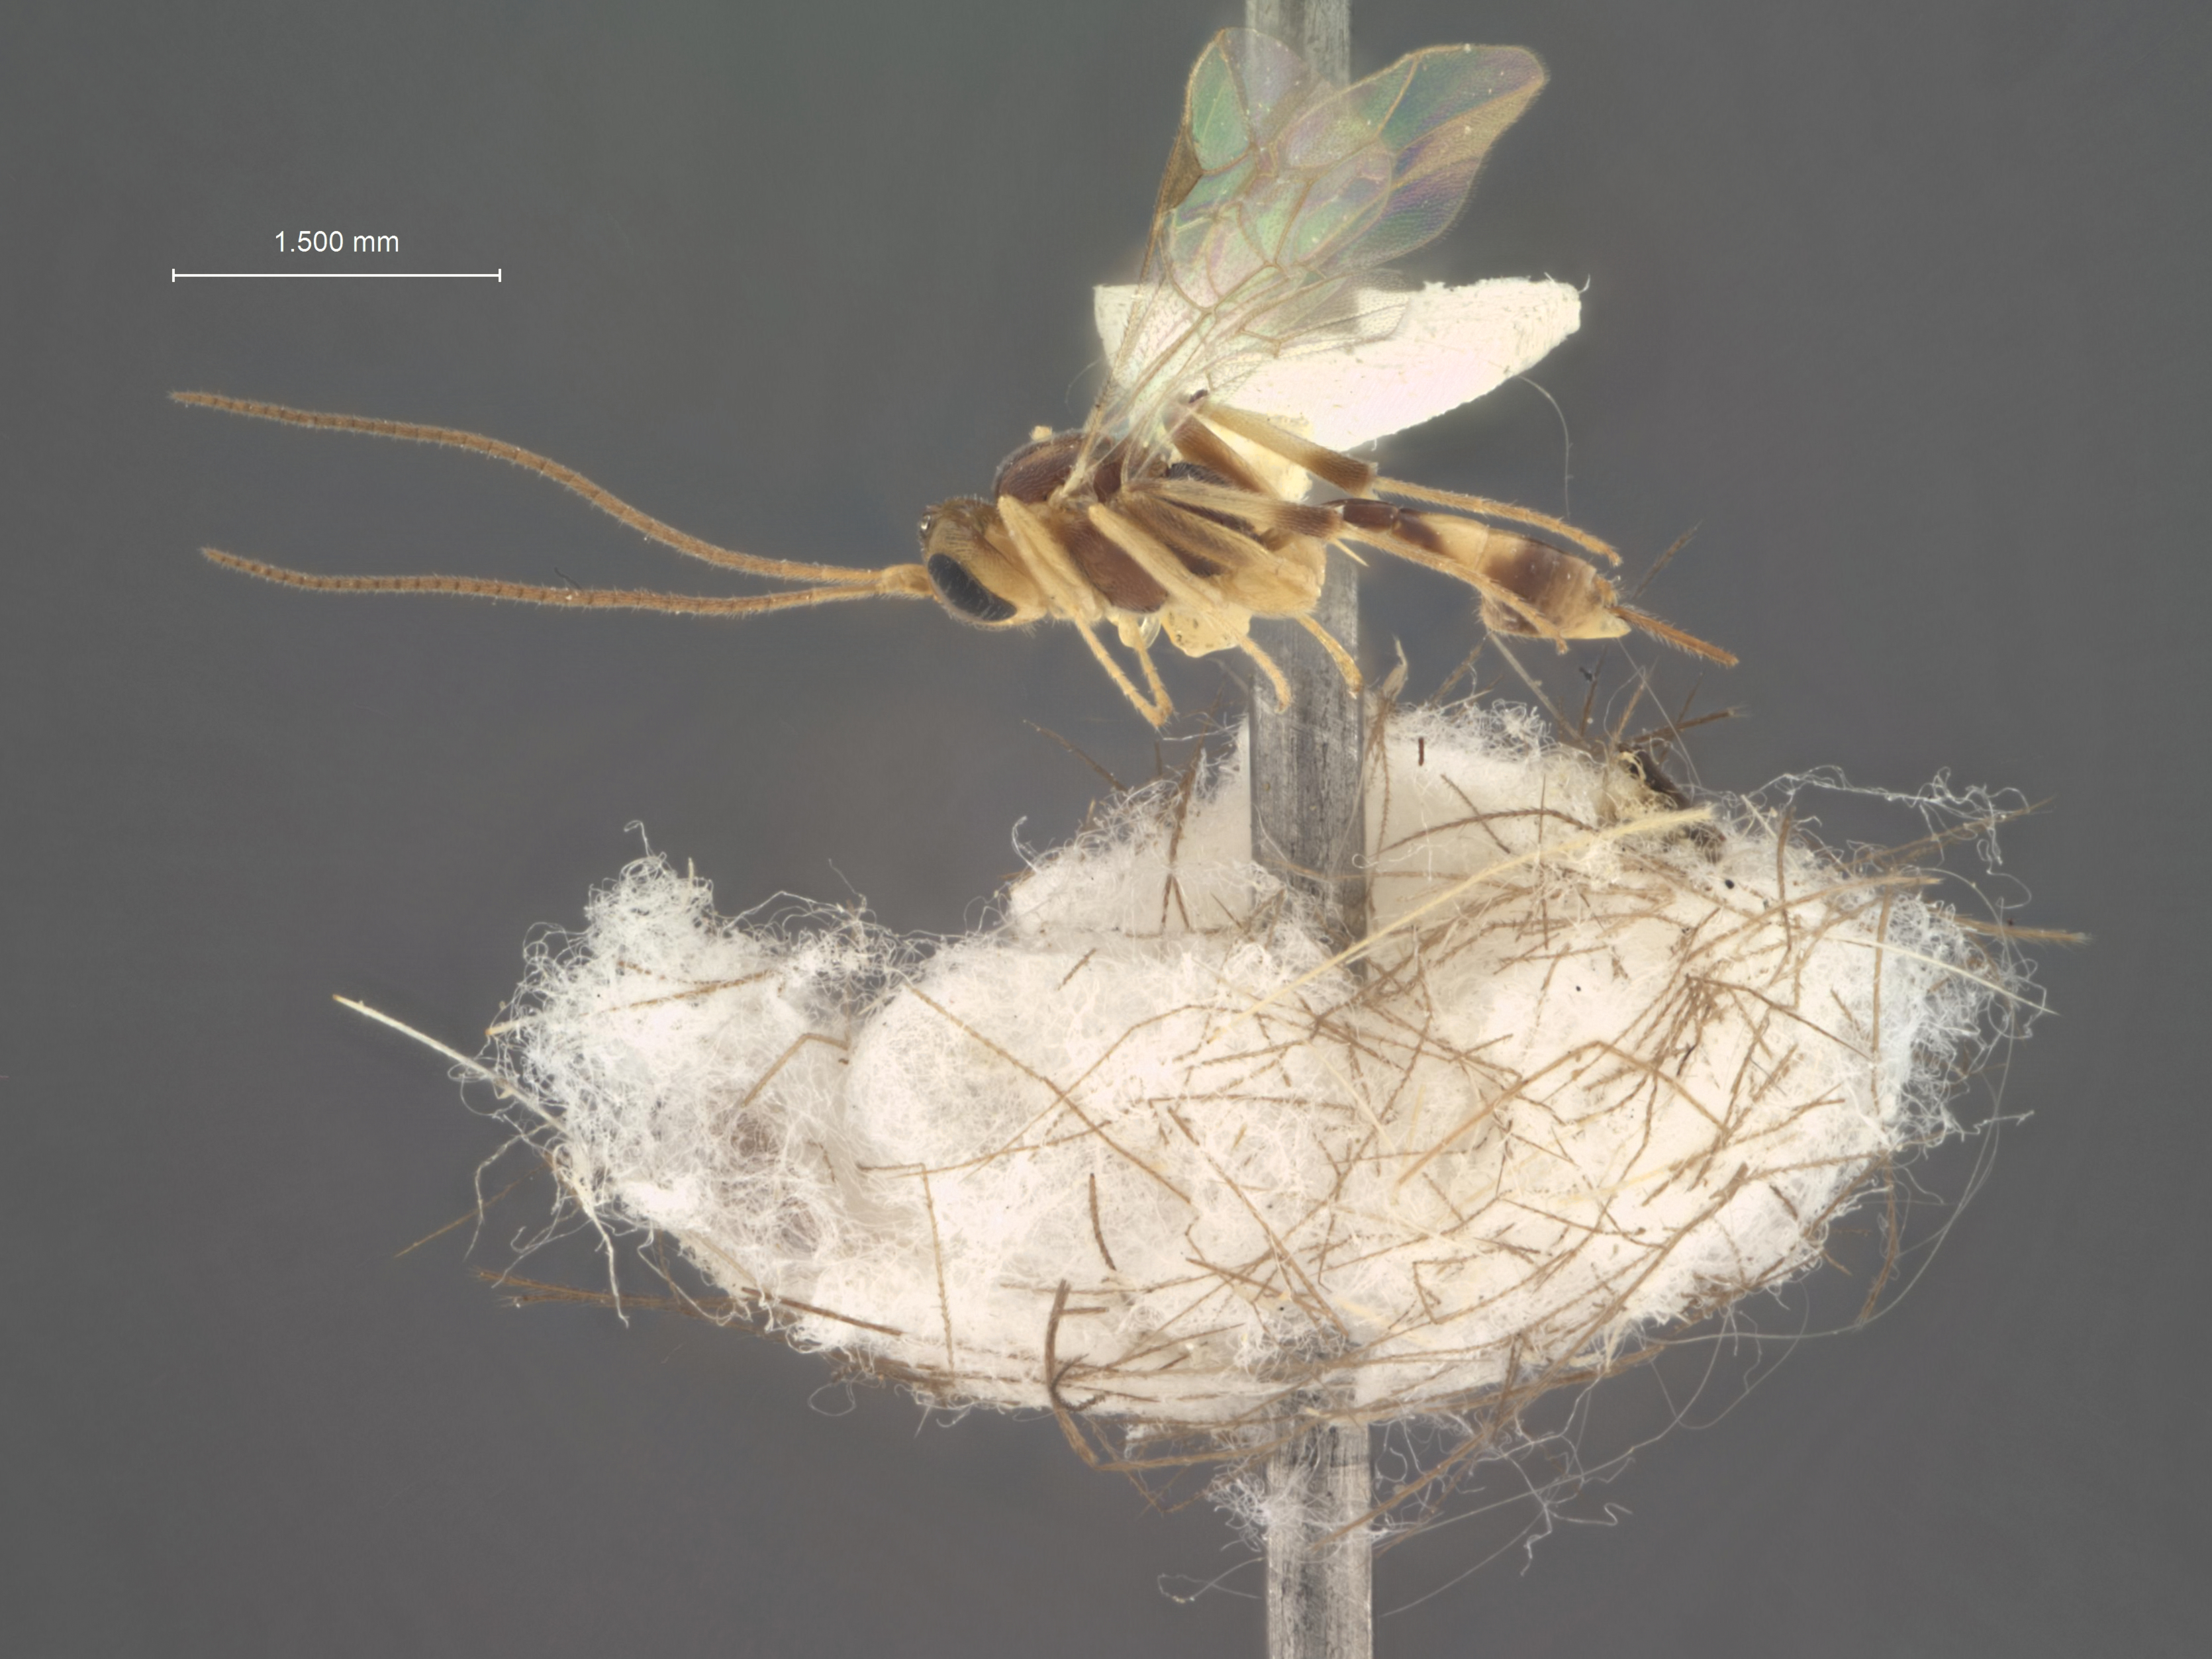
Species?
Mesochorus subulatus
